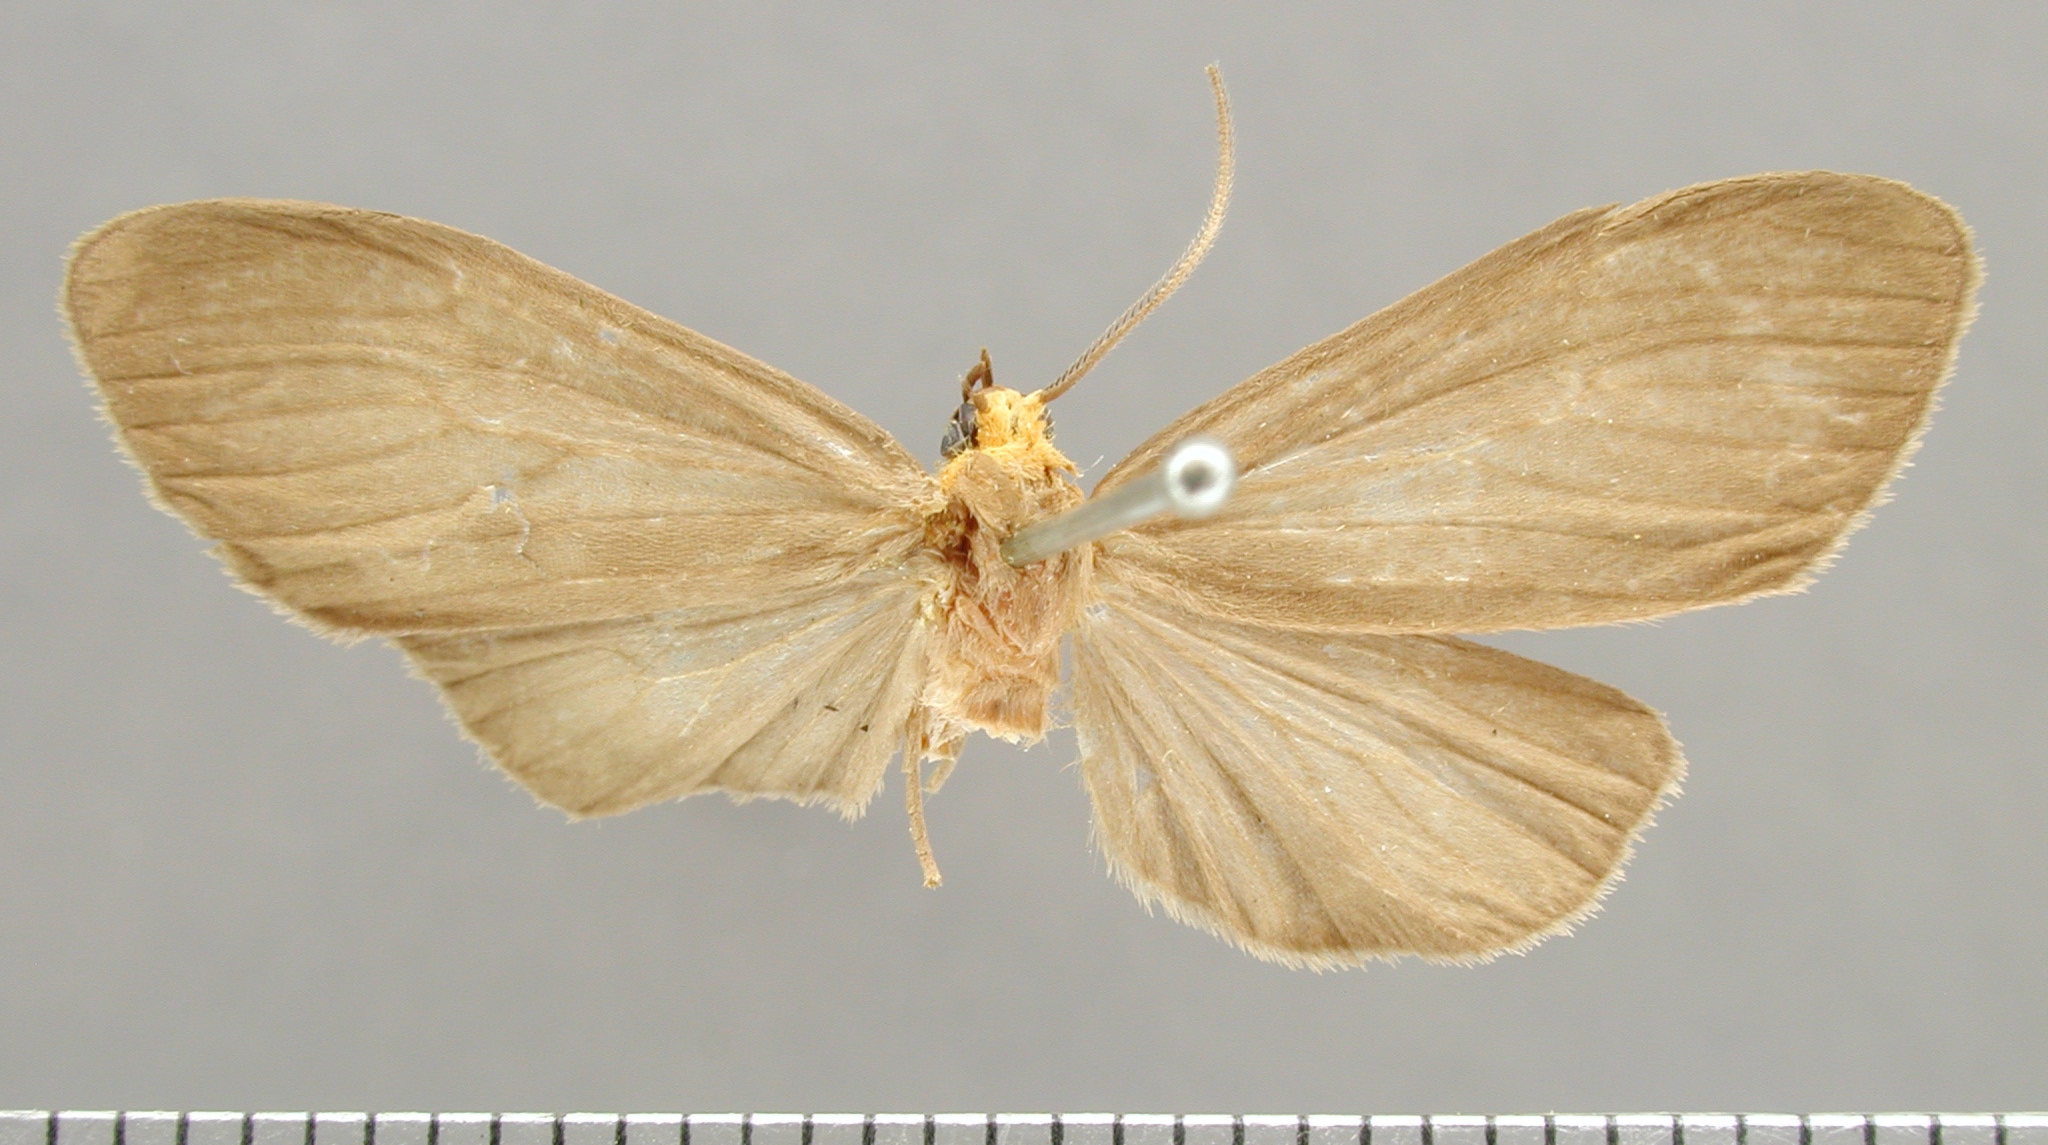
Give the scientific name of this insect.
Agaraea inconspicua
